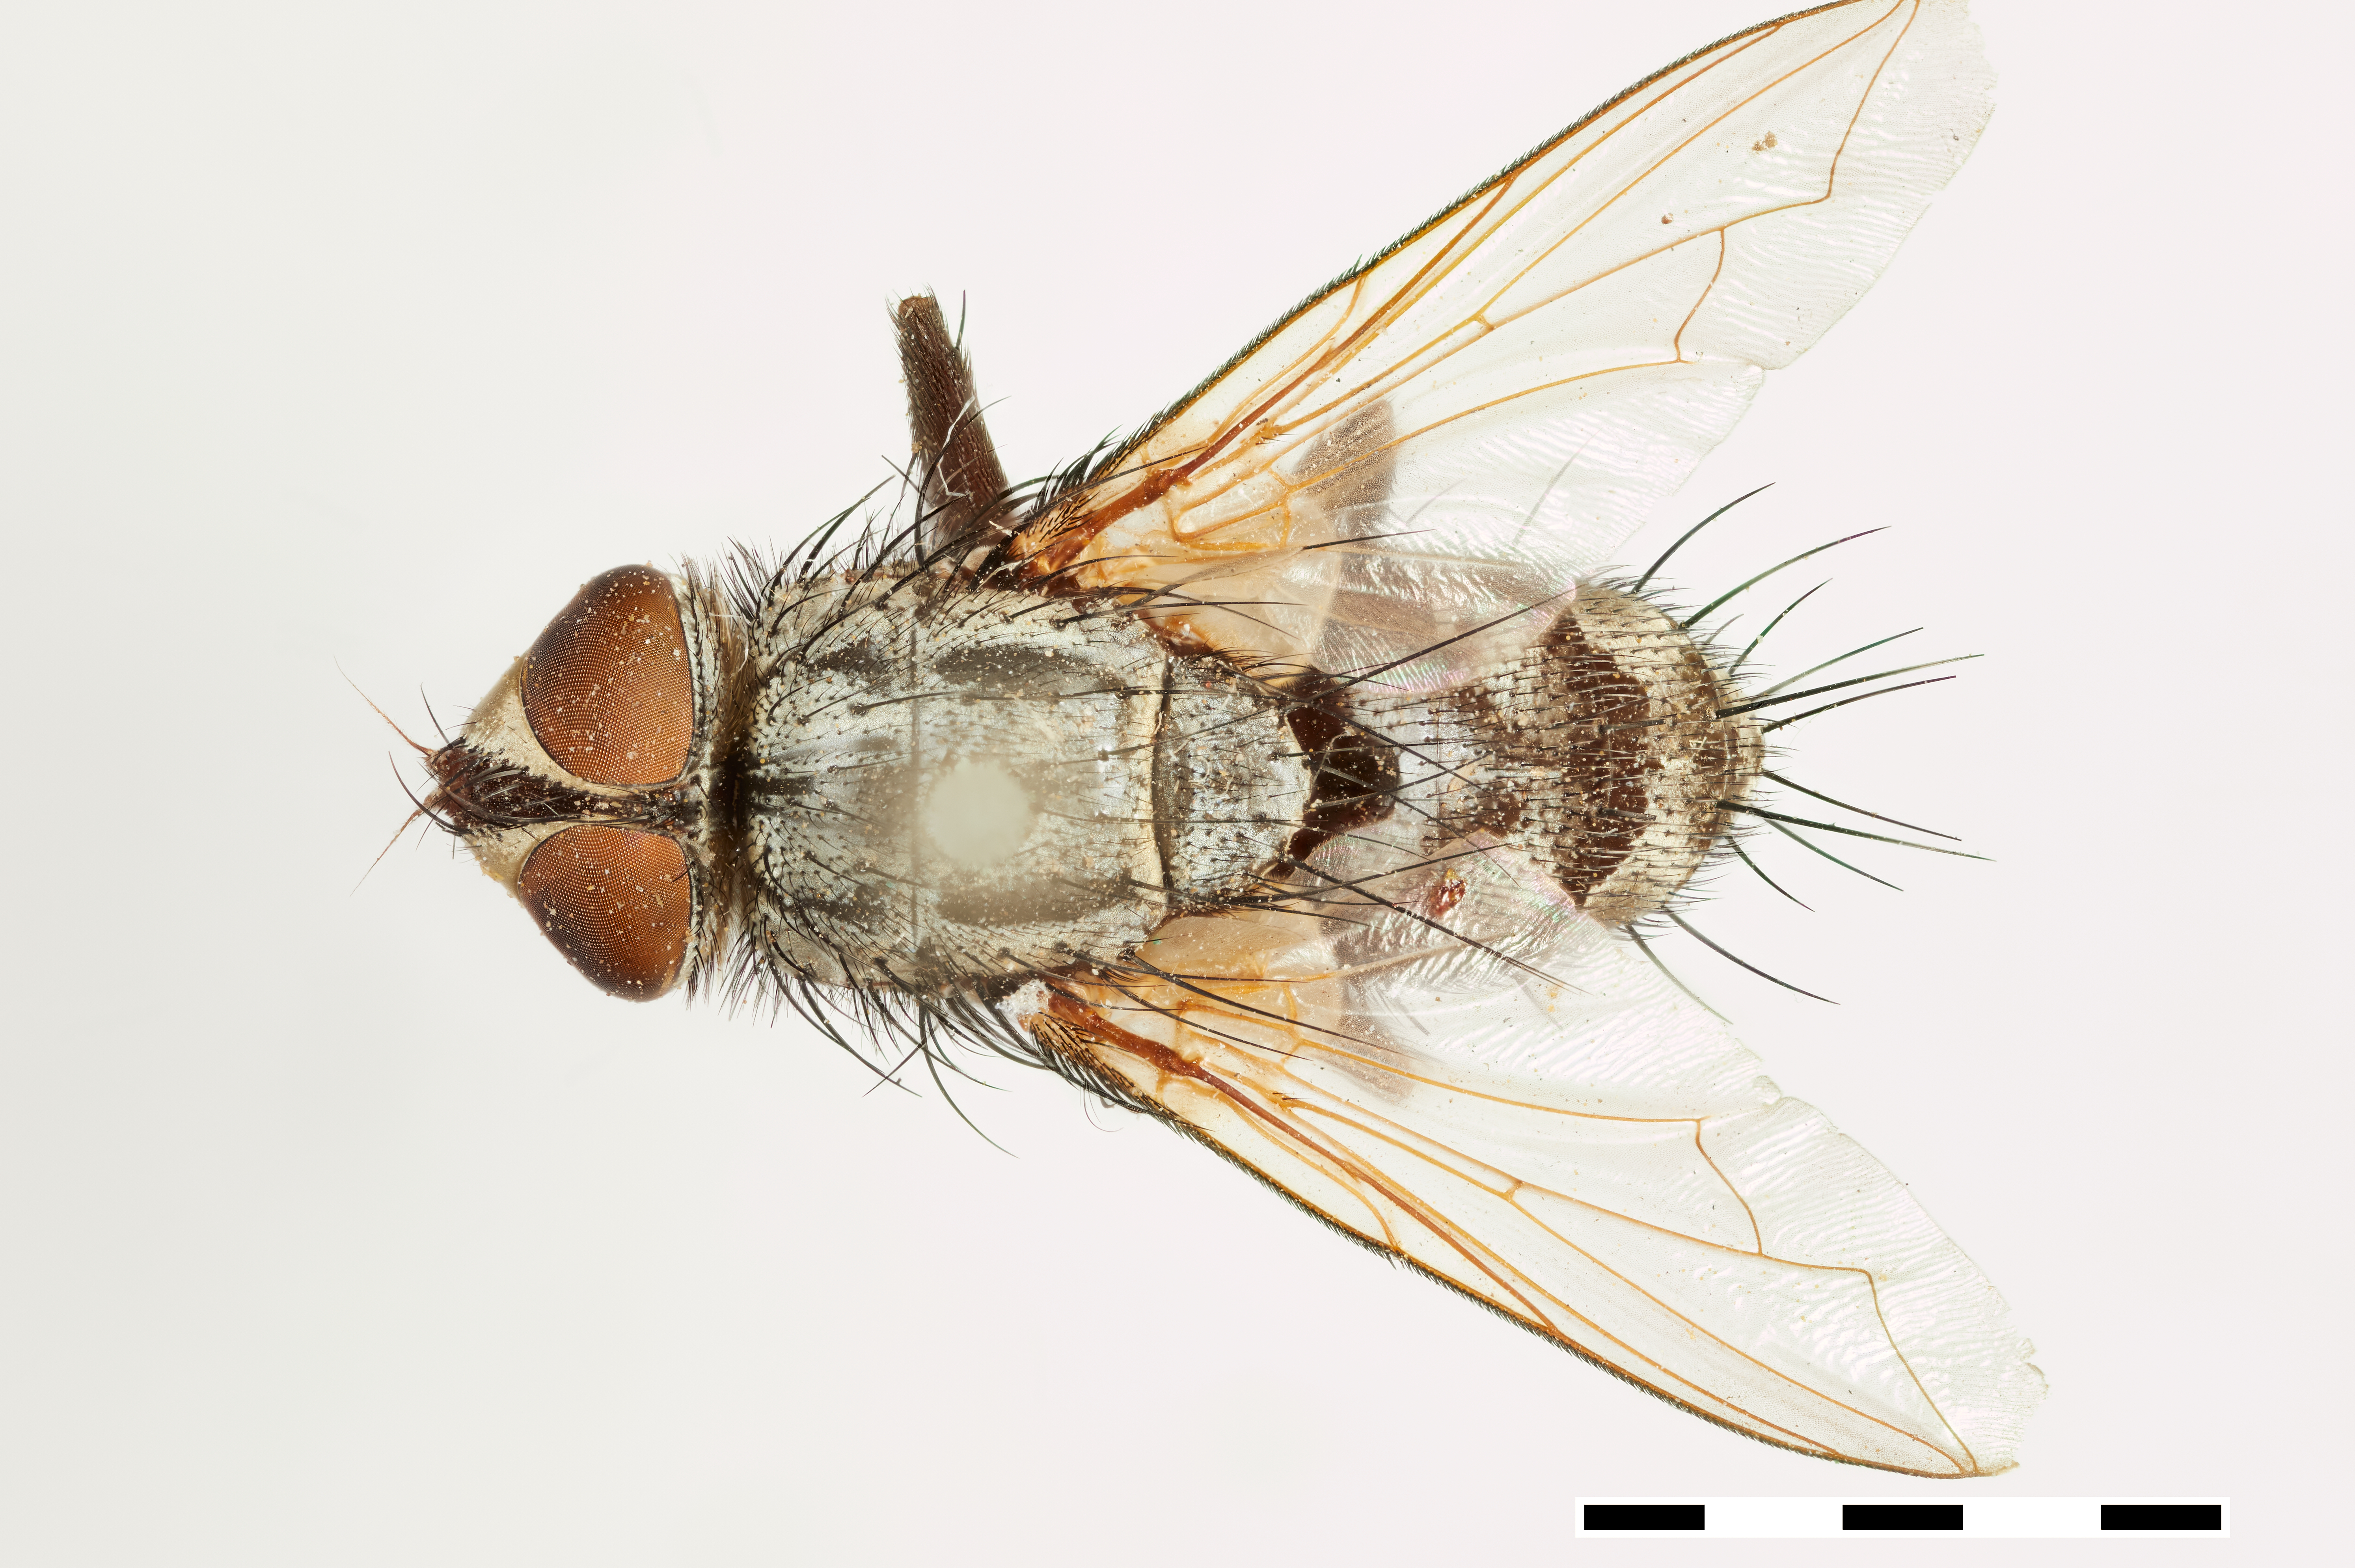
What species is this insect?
Paraphyto sarcophagina
